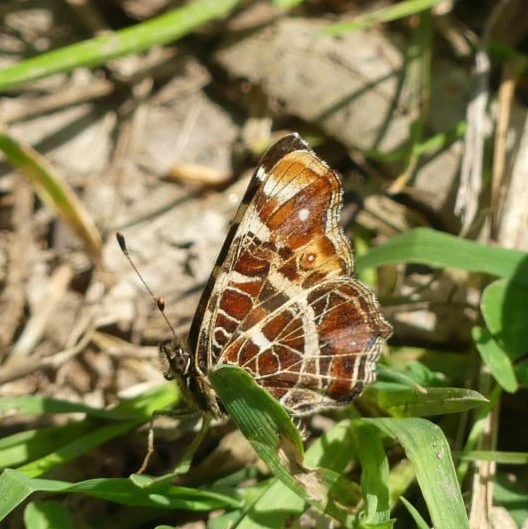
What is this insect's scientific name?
Araschnia levana
